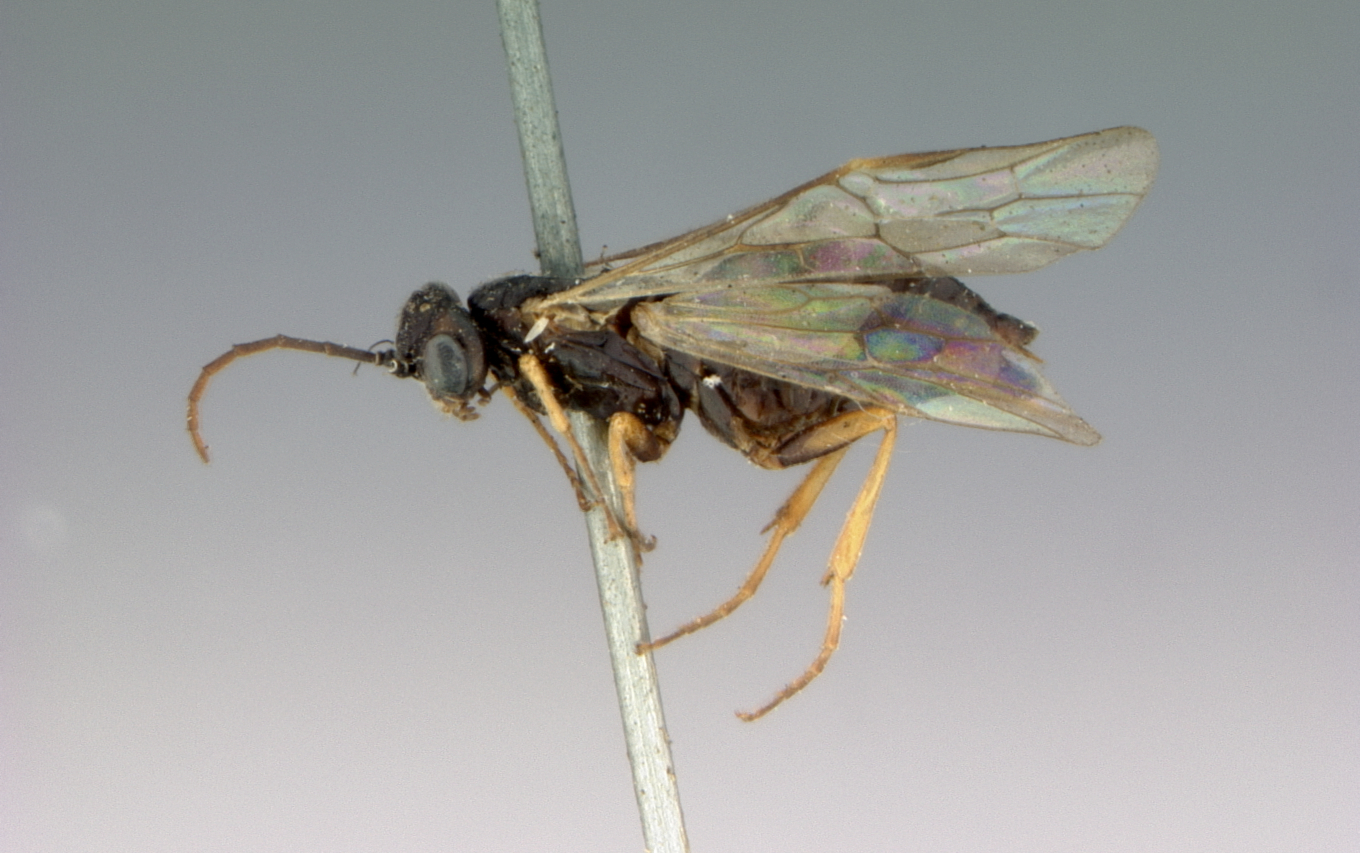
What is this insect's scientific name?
Euura salicicola
